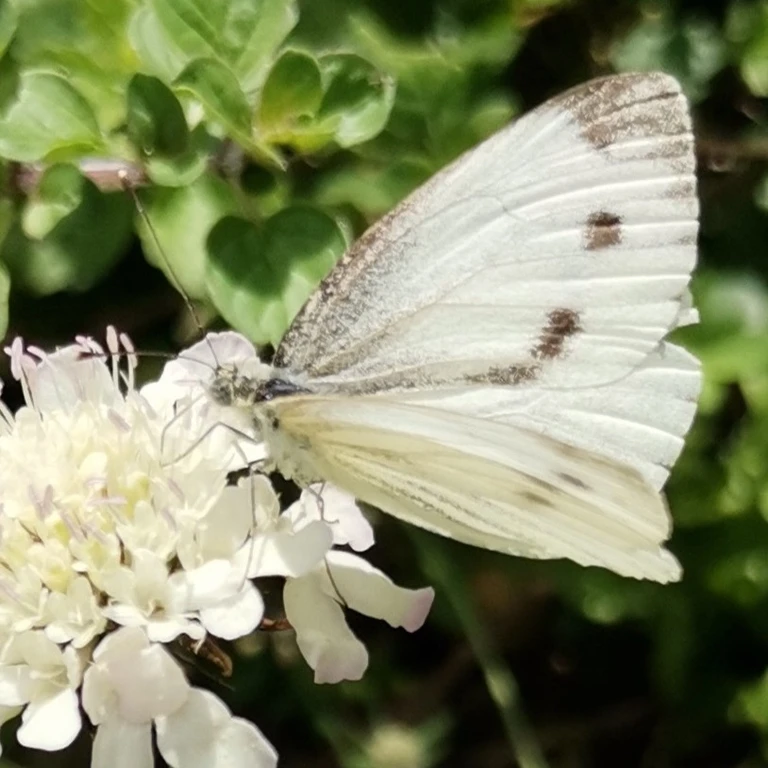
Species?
Pieris napi
